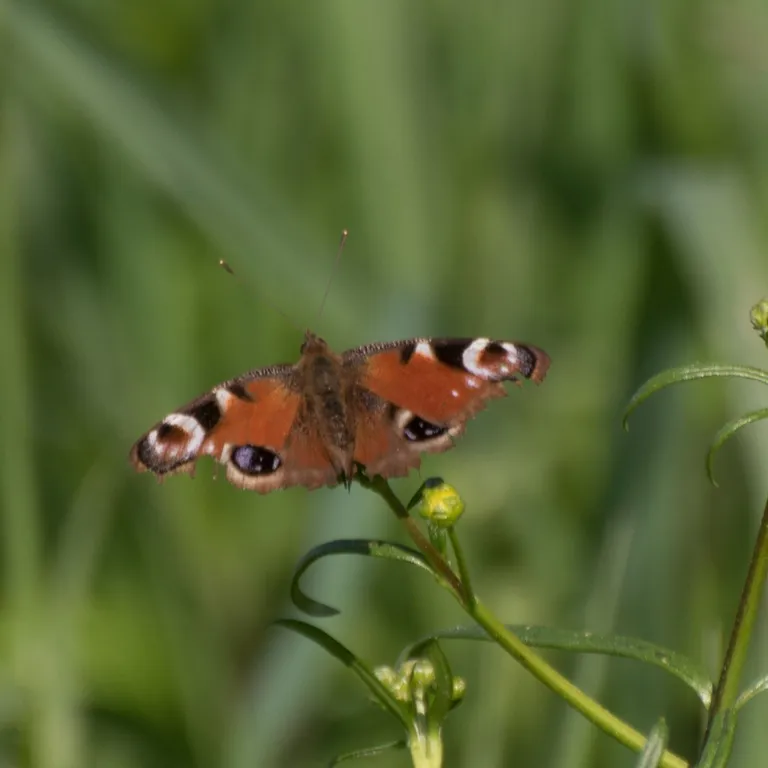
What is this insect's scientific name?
Aglais io
